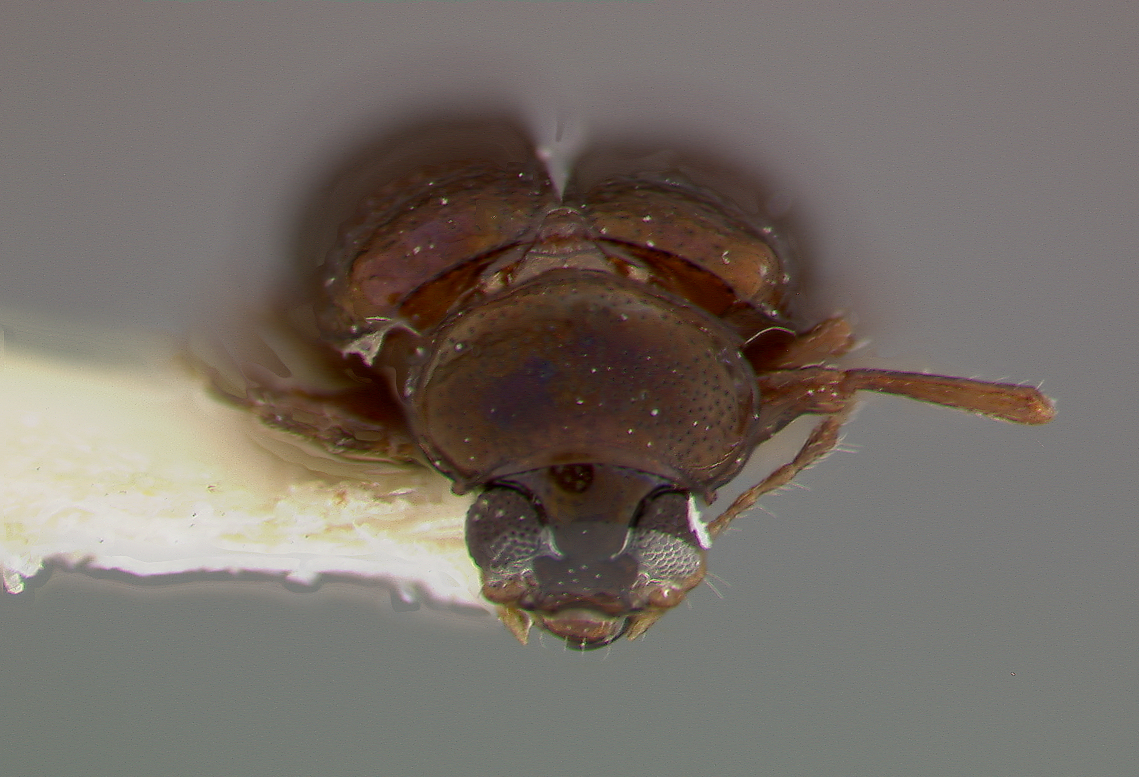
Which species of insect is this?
Metachroma elachistum
